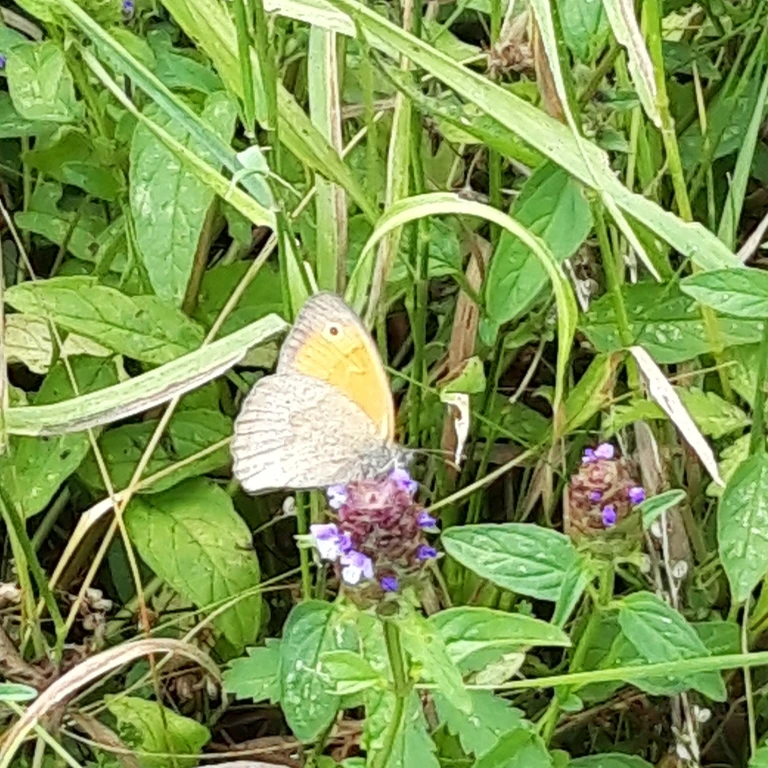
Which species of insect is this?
Maniola jurtina
